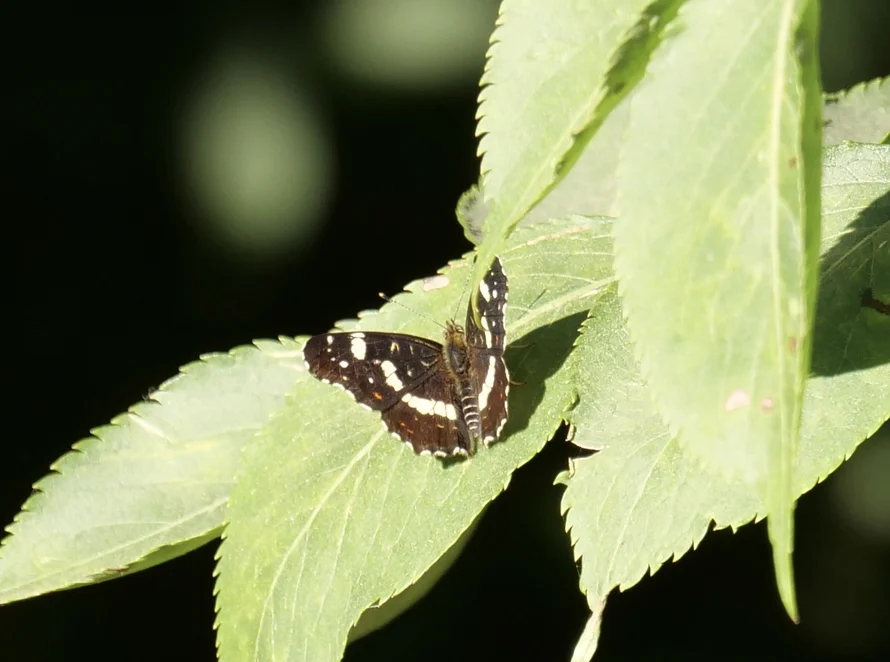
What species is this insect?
Araschnia levana
